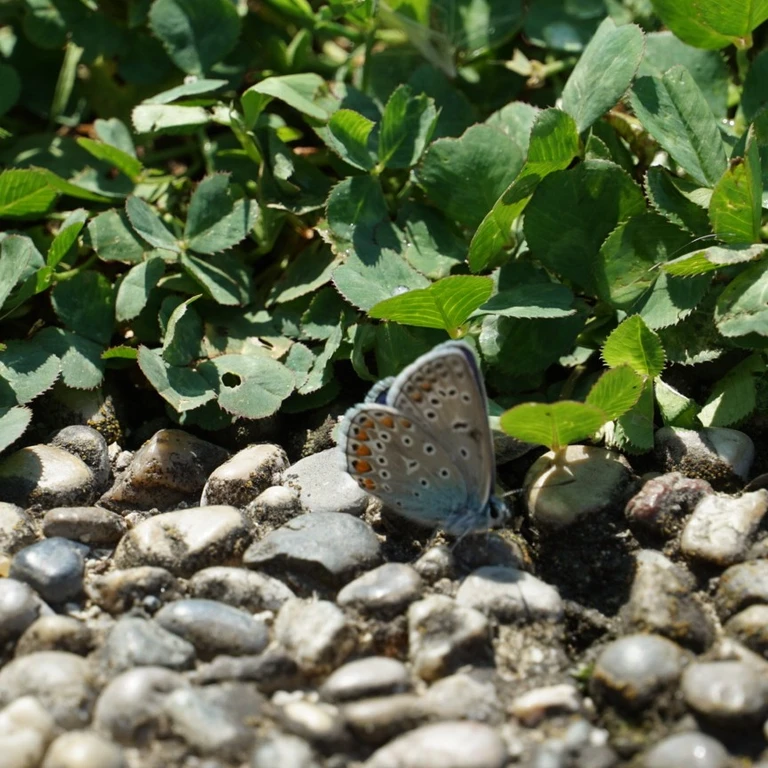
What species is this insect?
Polyommatus icarus
